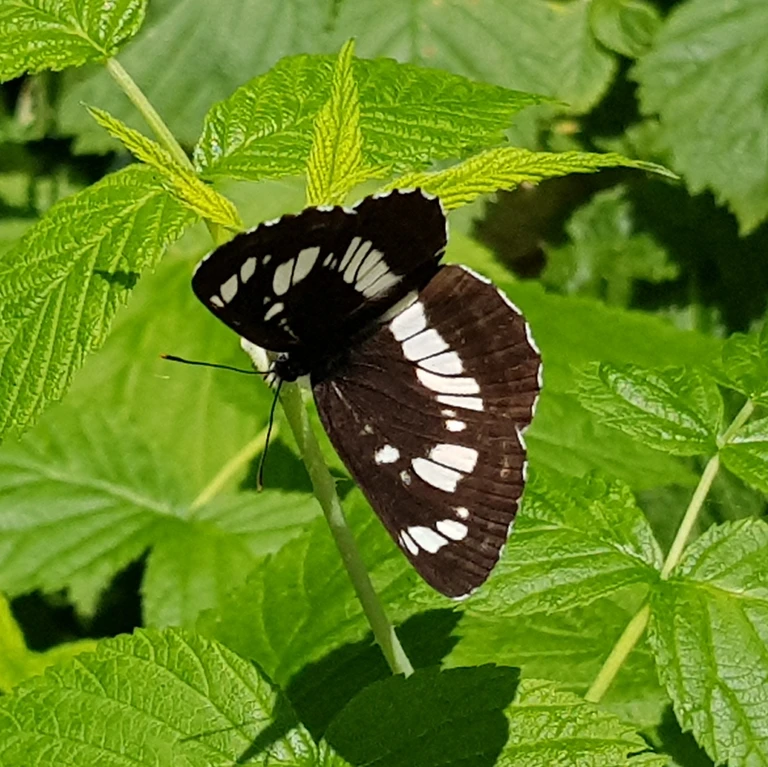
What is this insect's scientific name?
Neptis rivularis
